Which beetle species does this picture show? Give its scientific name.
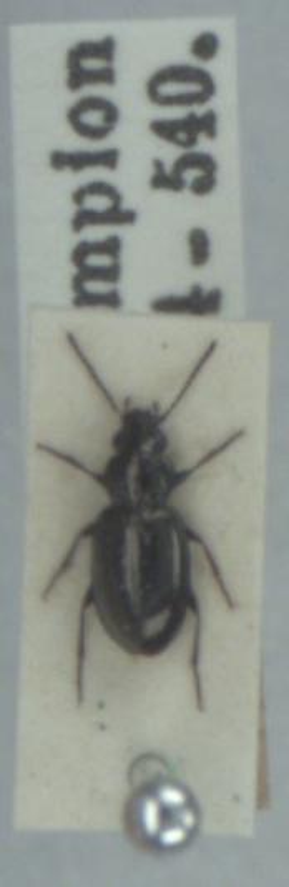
Bembidion nigricorne
